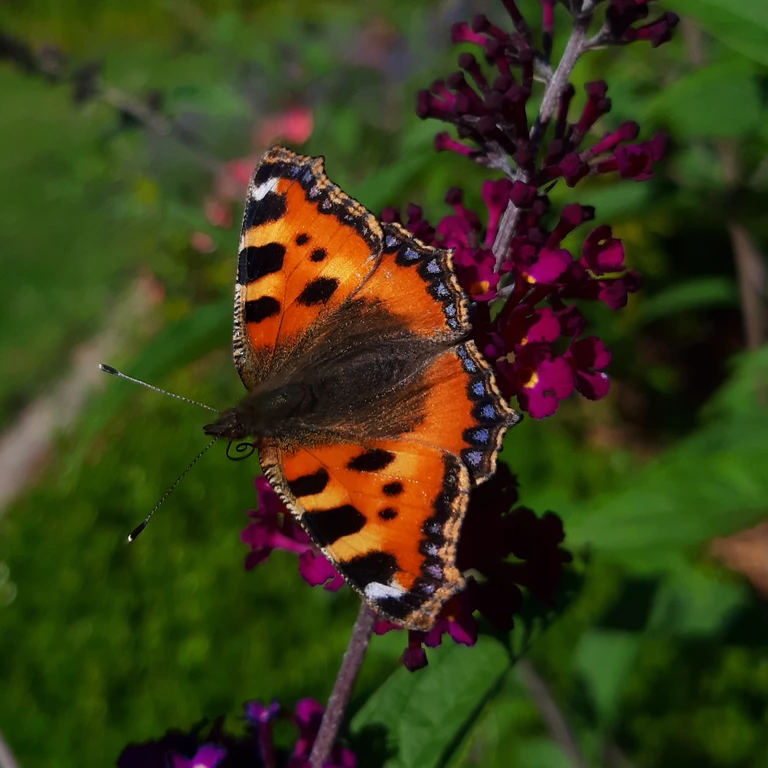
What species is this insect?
Aglais urticae
